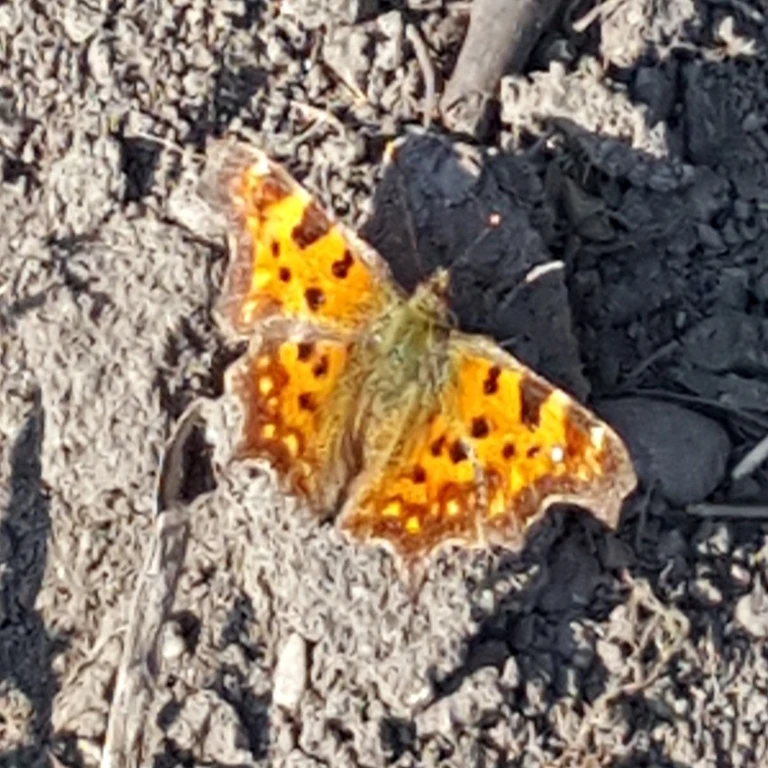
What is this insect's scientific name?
Polygonia c-album
